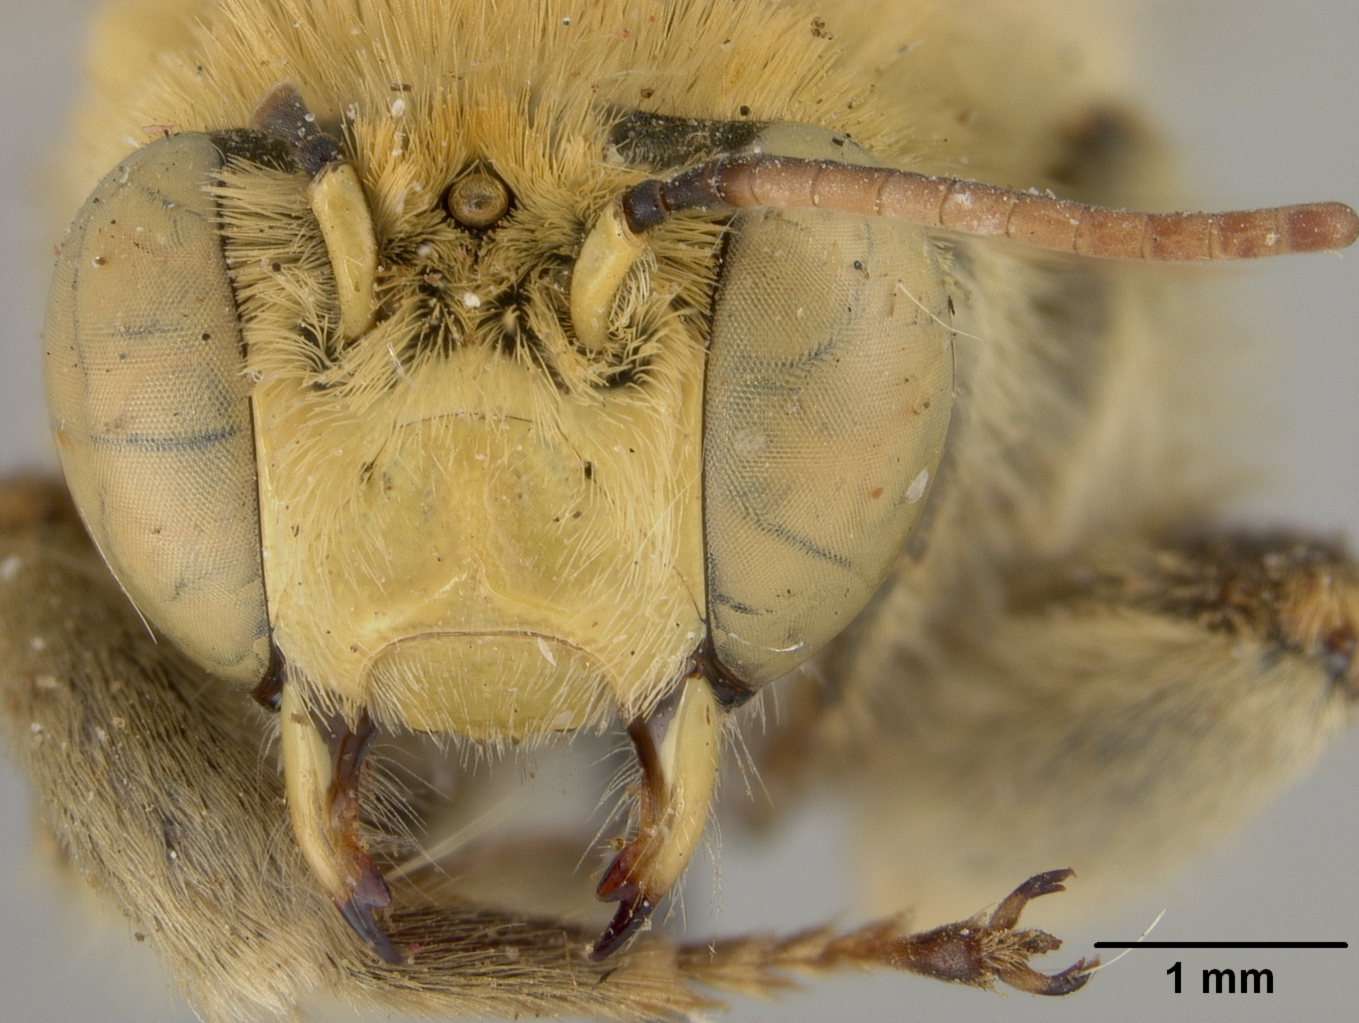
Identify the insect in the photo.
Anthophora perlustrata
